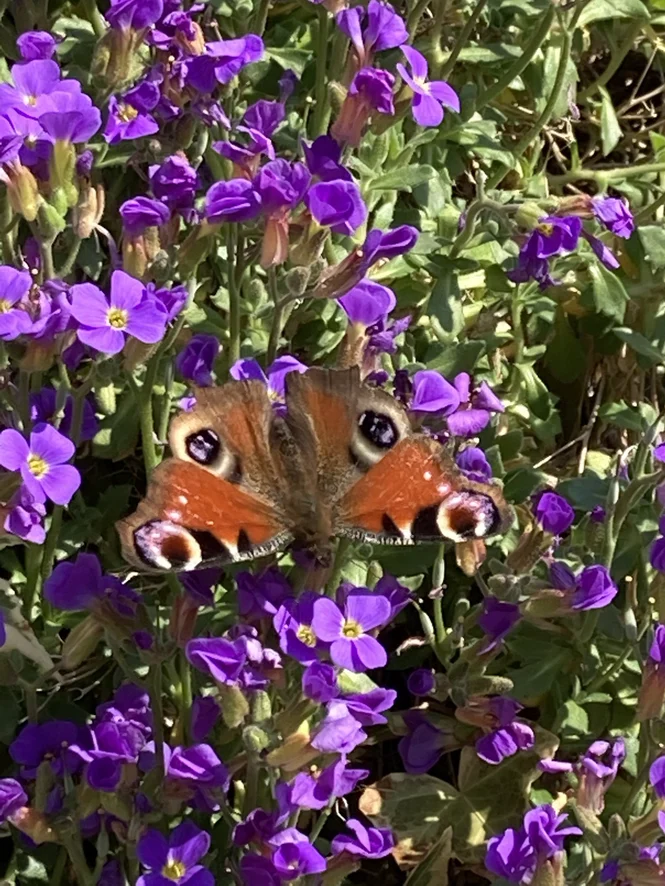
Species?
Aglais io
